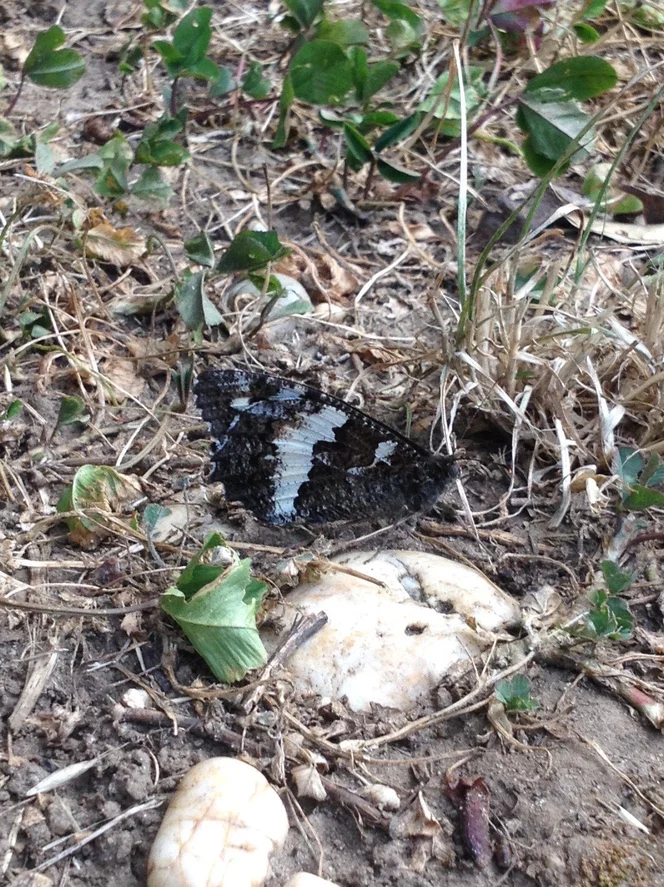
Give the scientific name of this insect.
Brintesia circe
